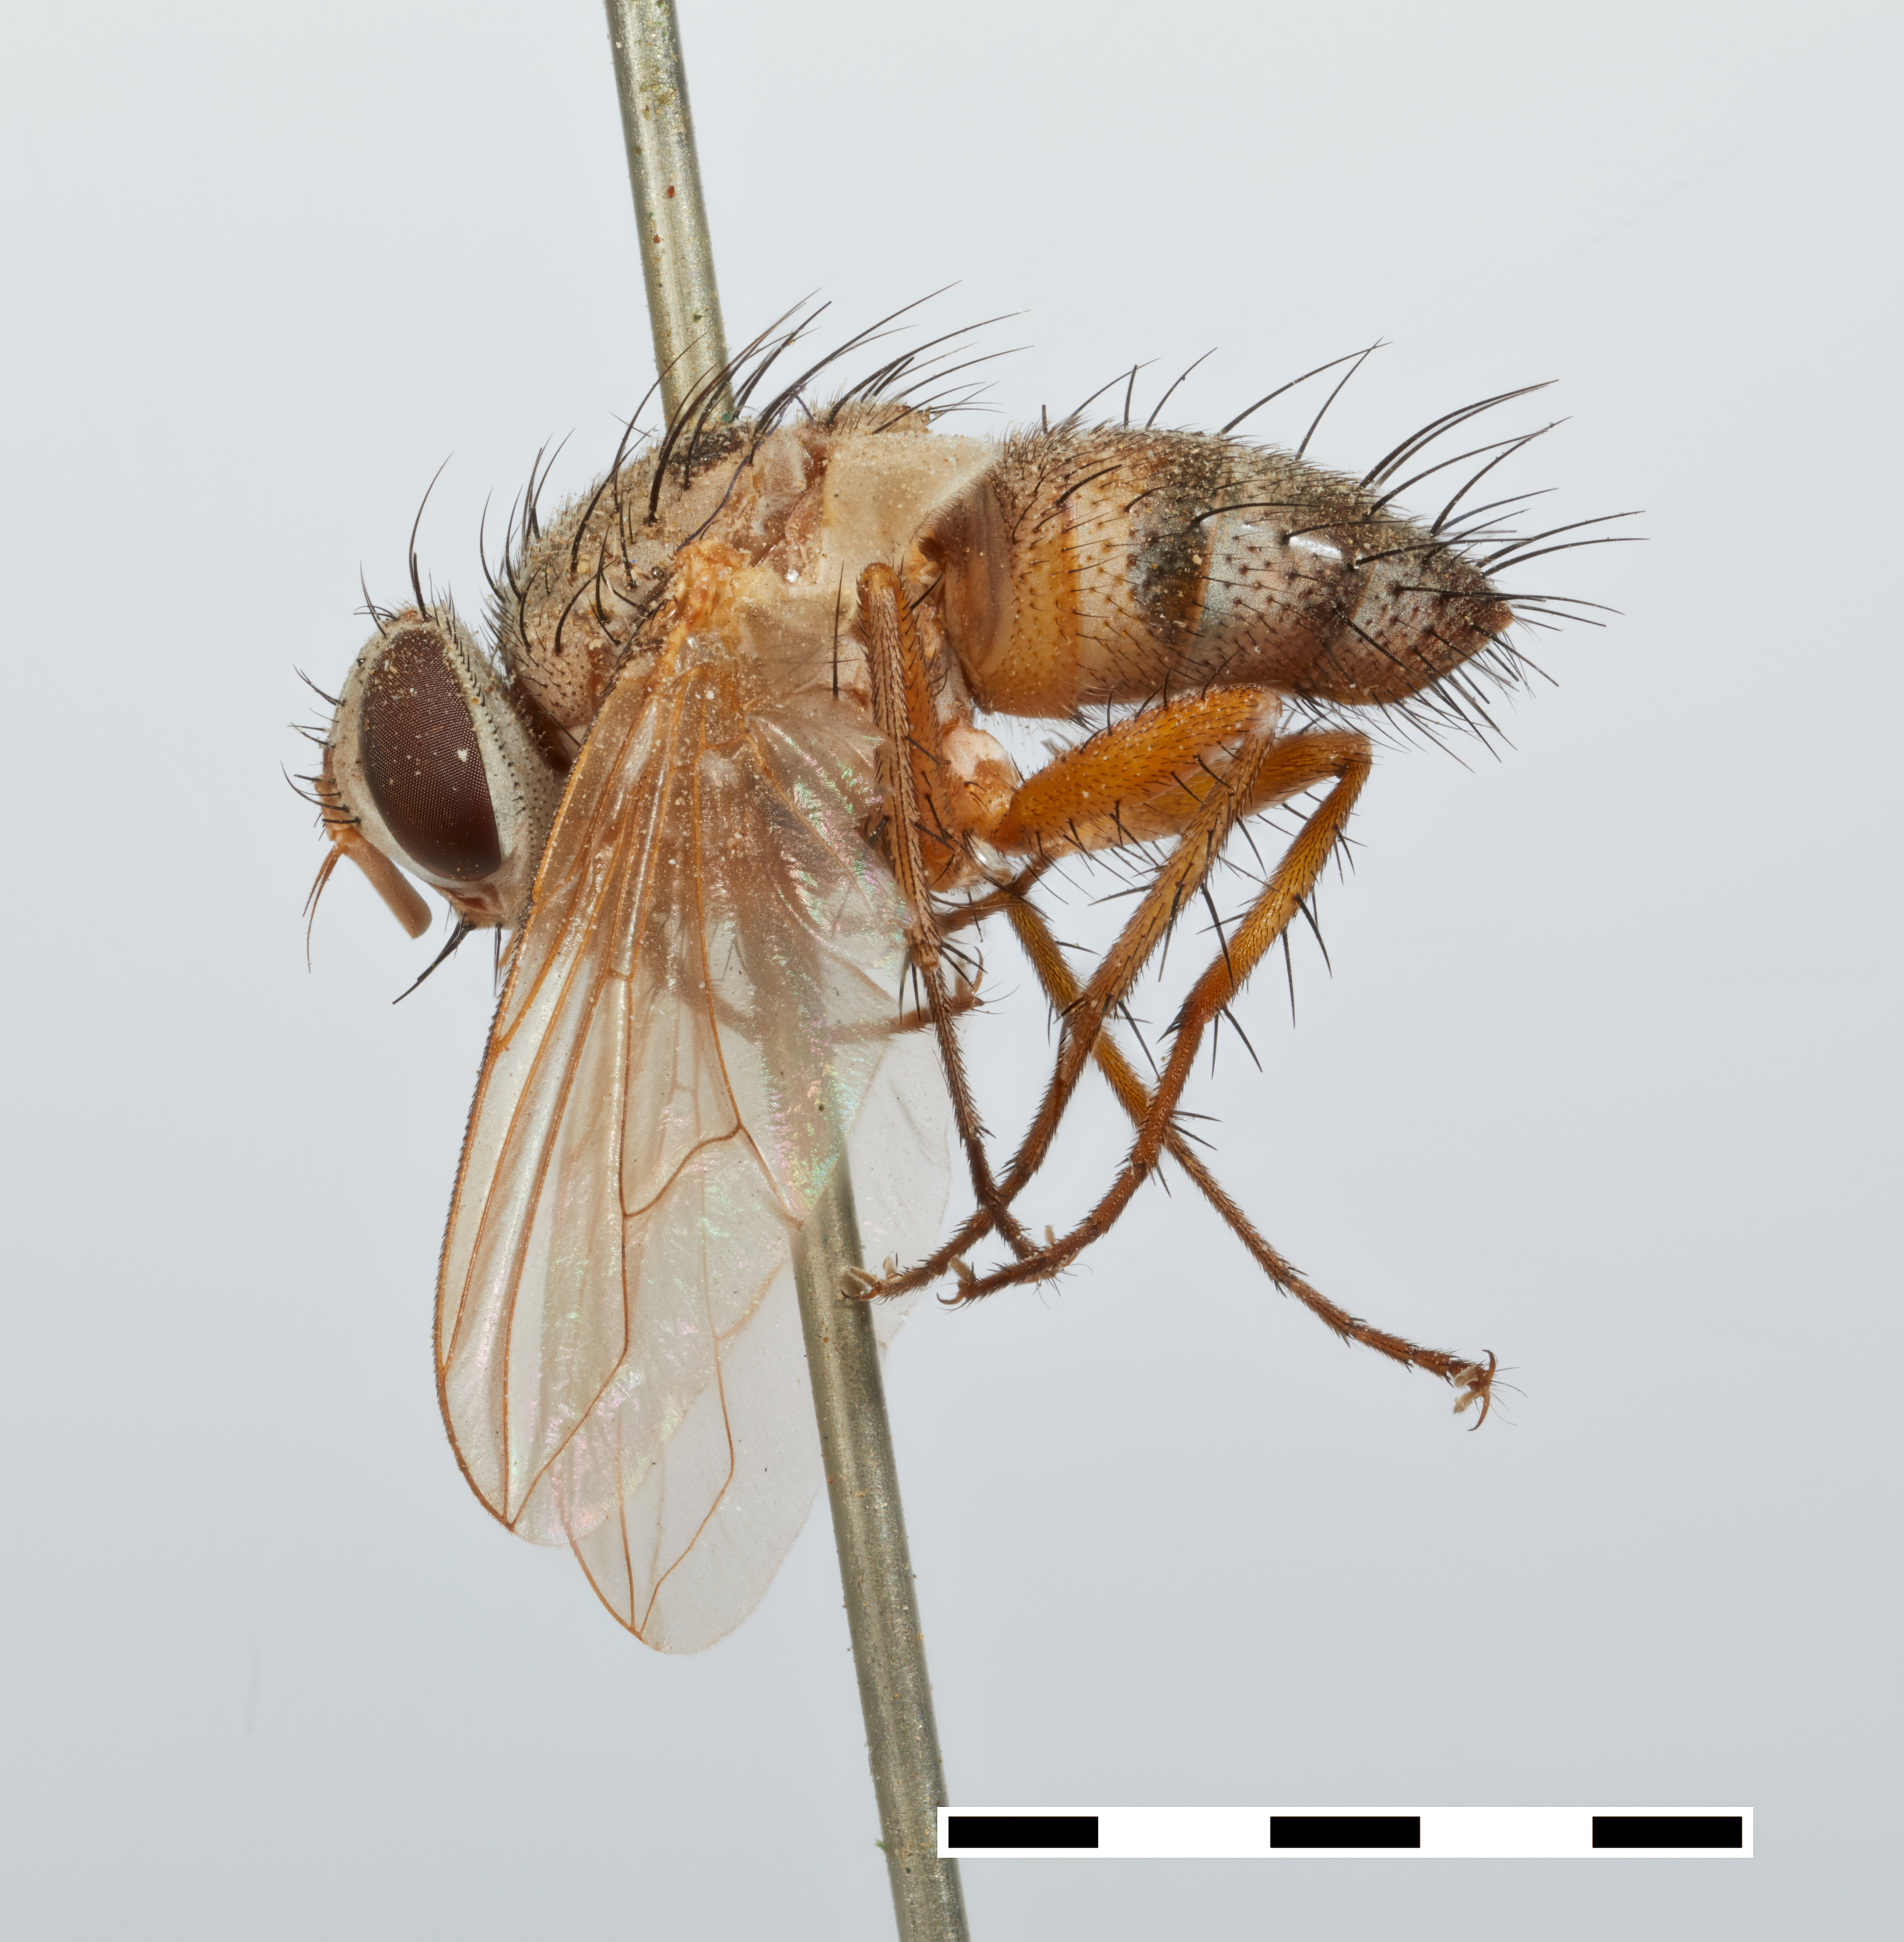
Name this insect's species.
Synoris coquilletti
